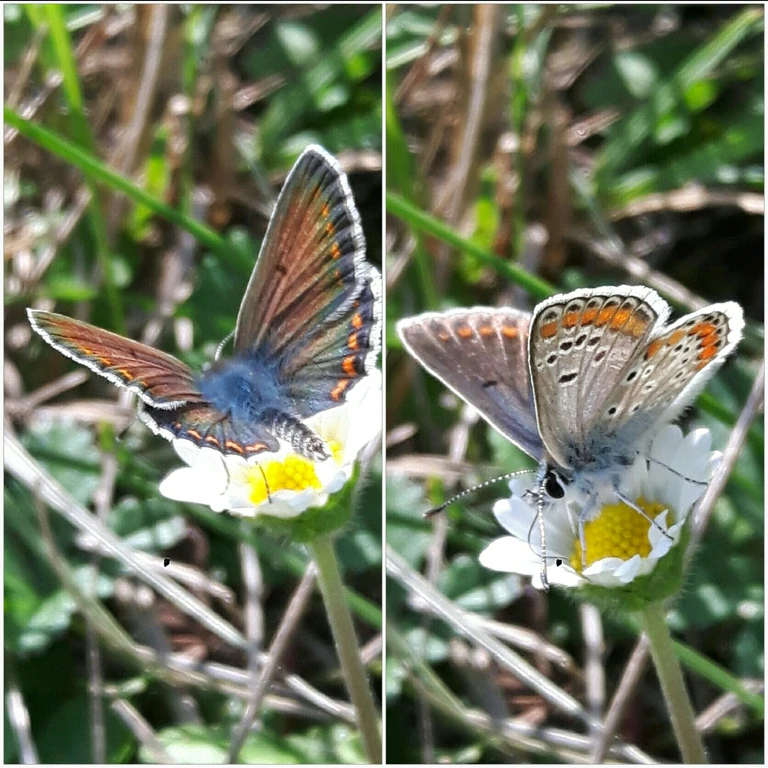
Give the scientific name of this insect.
Aricia agestis/artaxerxes
